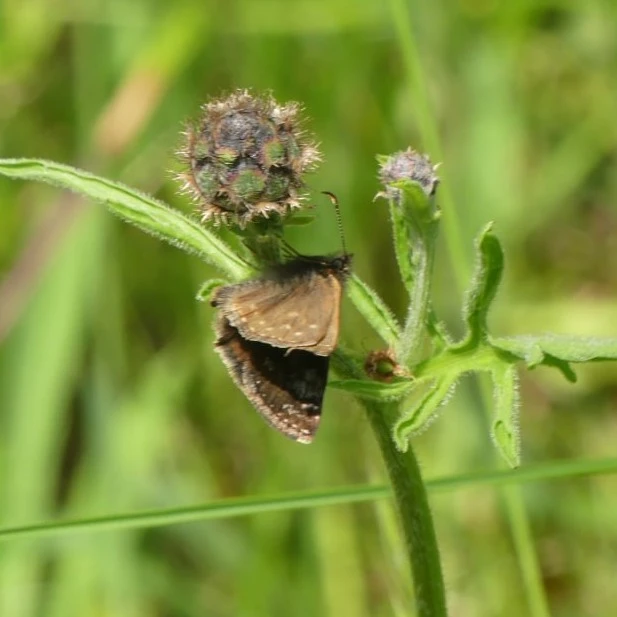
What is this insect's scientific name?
Erynnis tages
